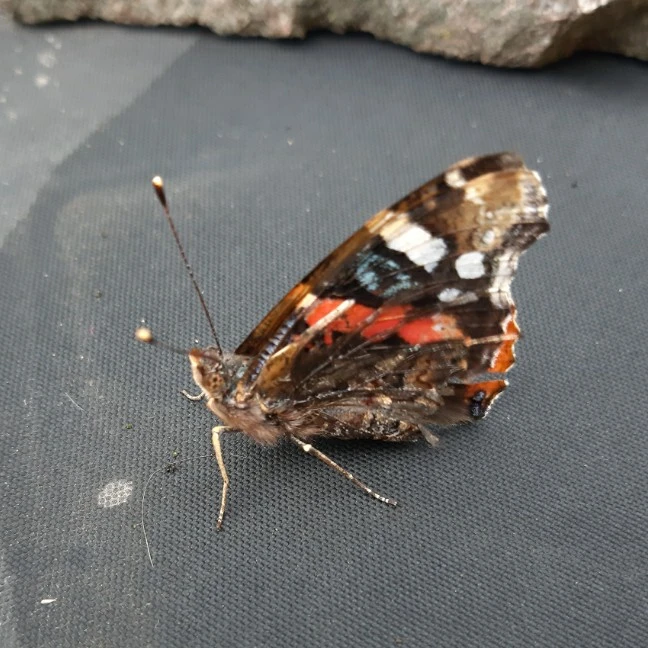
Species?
Vanessa atalanta
